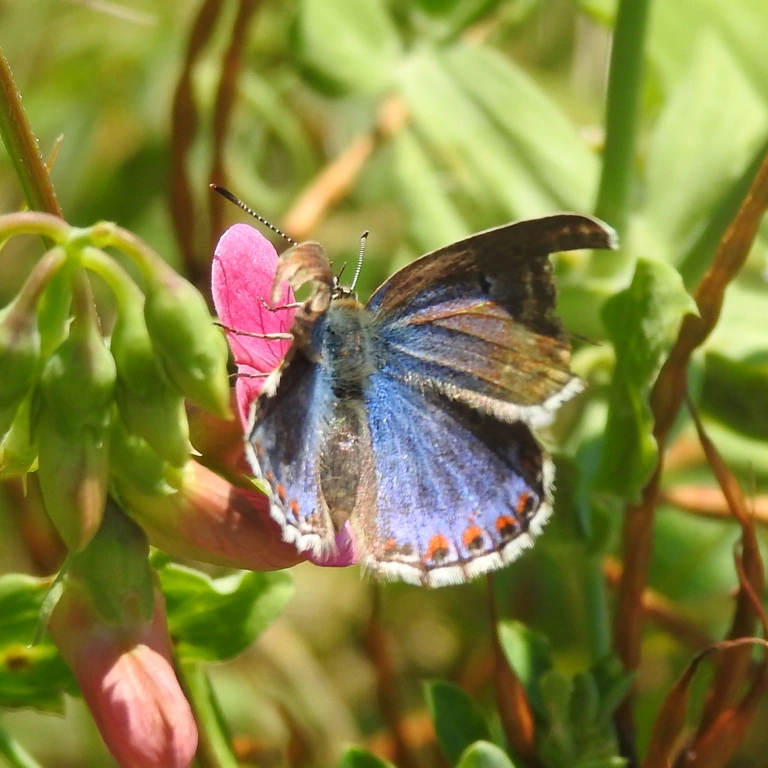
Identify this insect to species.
Lysandra bellargus
